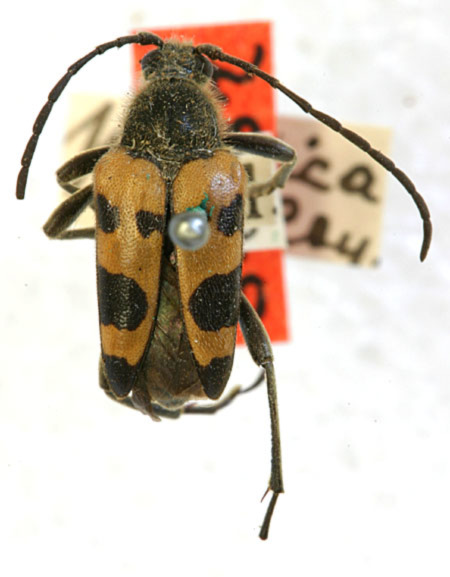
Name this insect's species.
Judolia instabilis (also Judolia pacifica)
